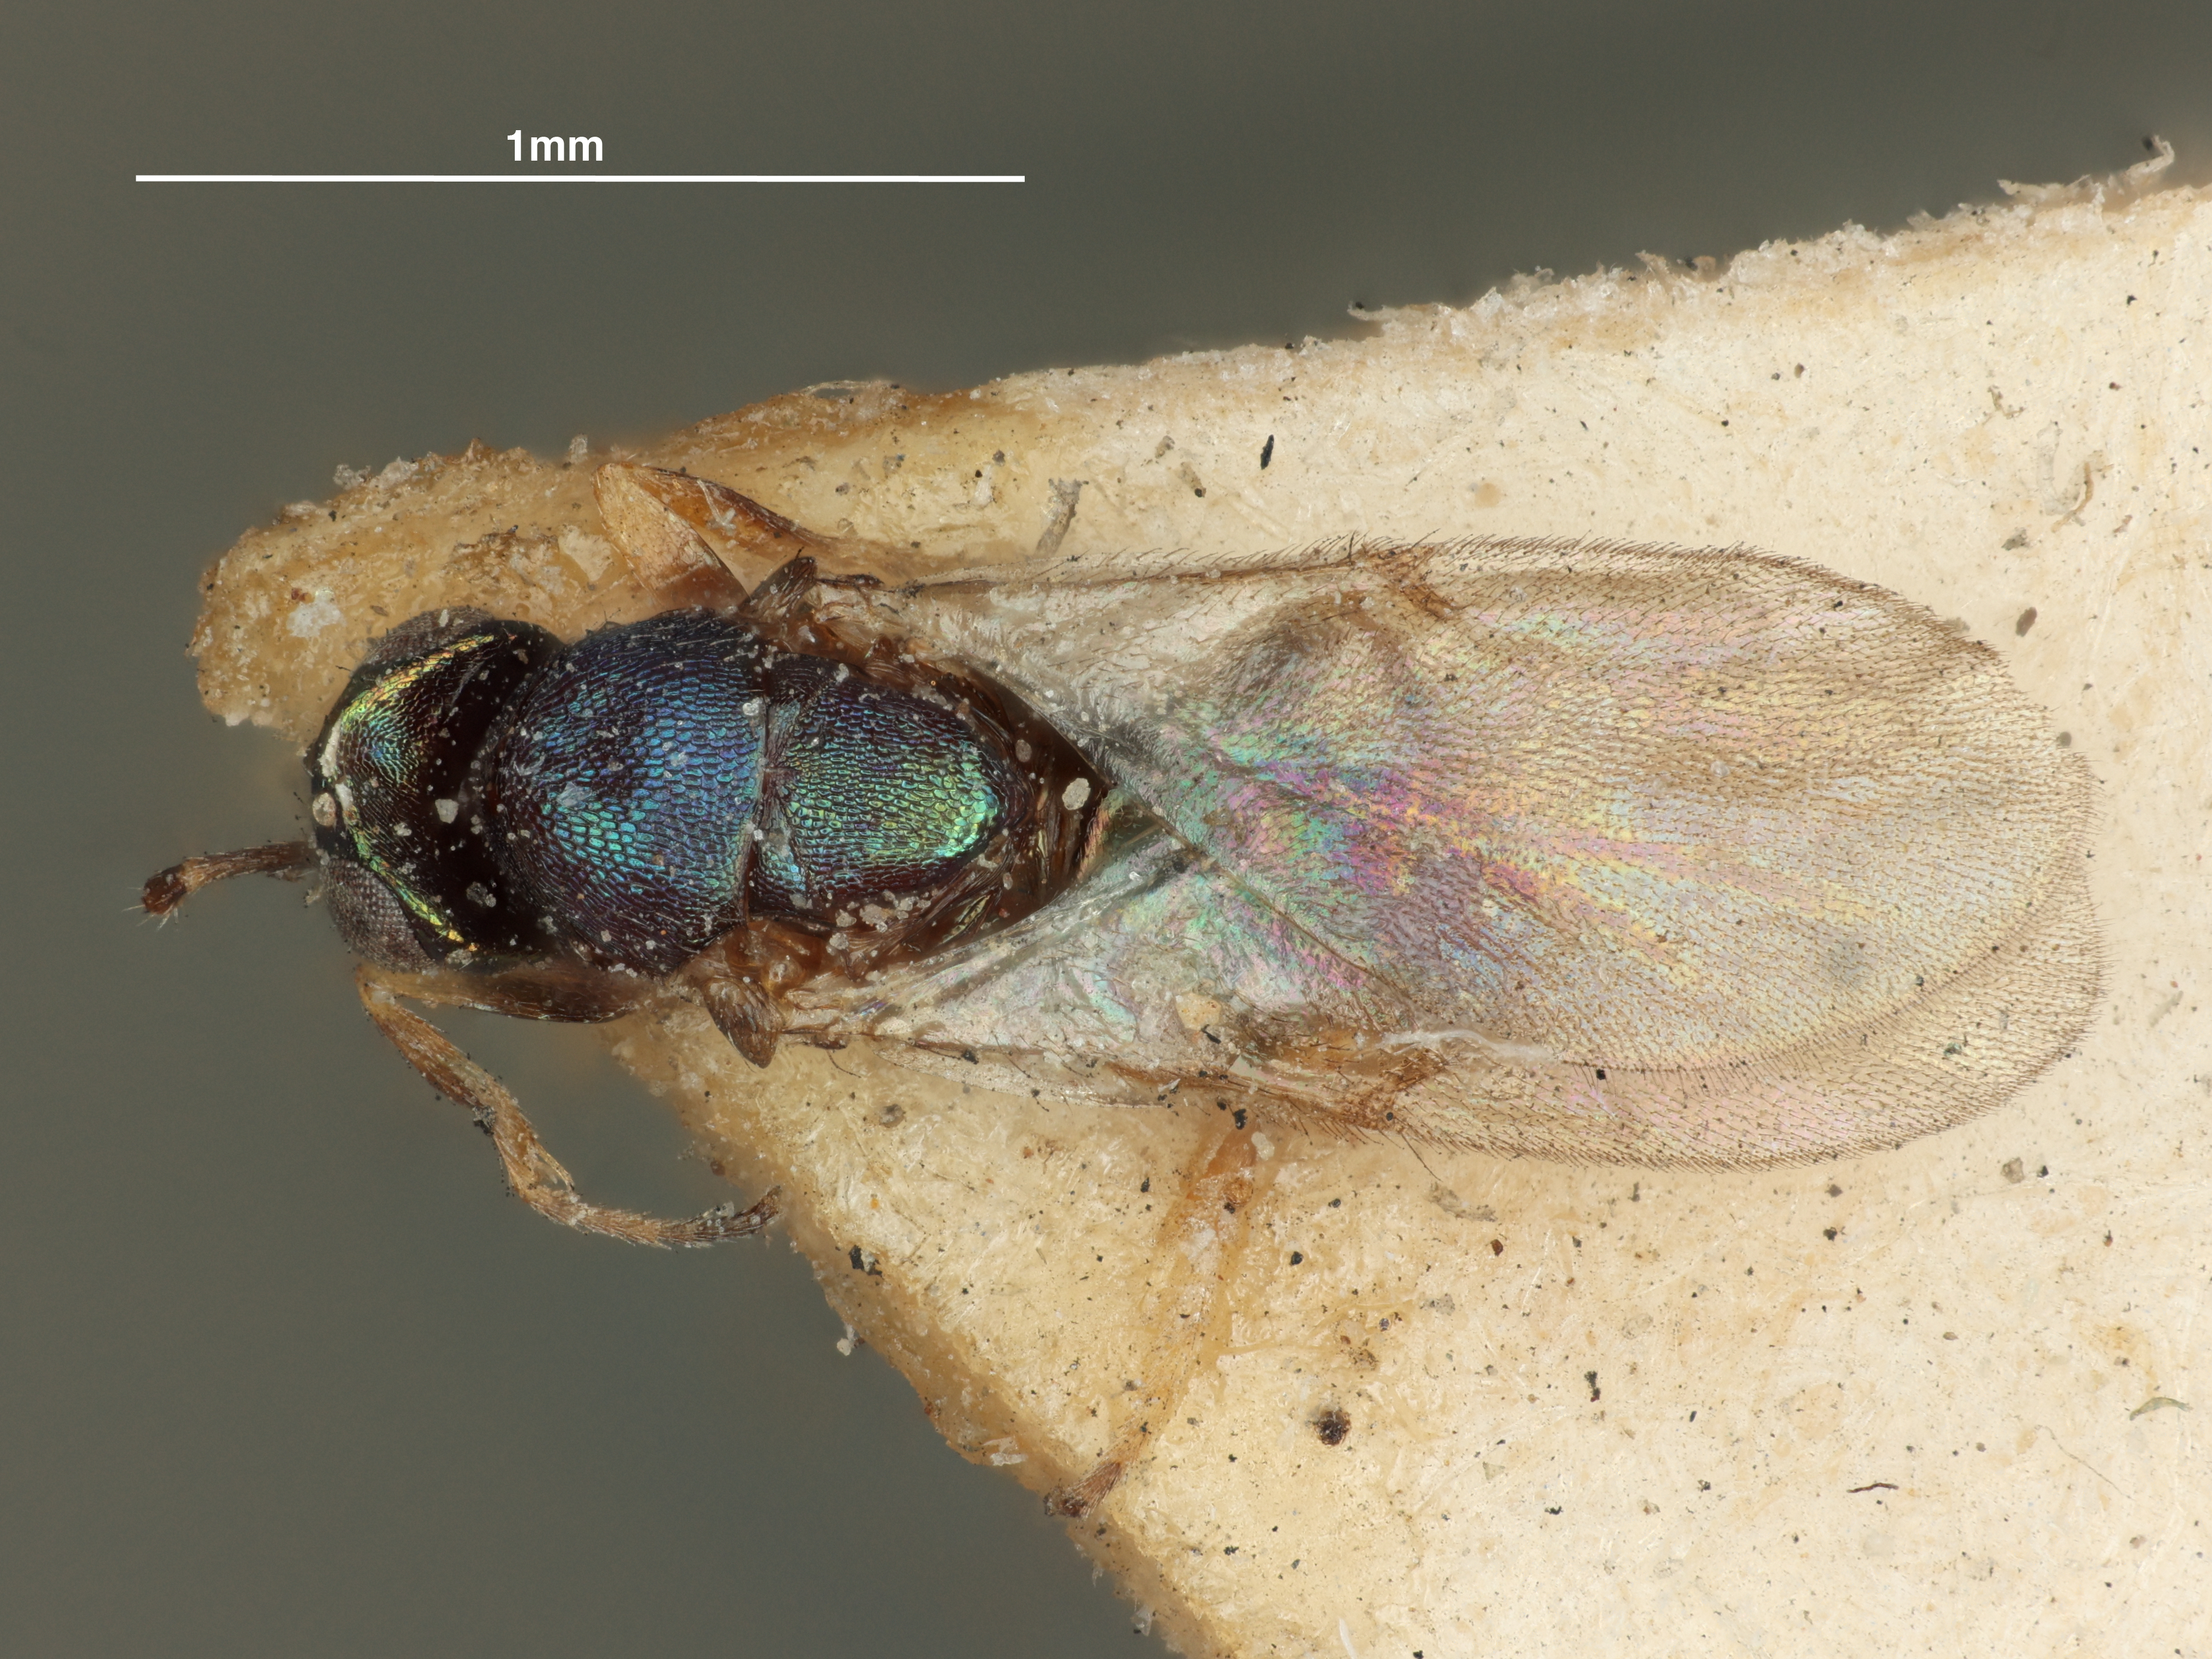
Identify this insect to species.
Copidosoma intermedium
